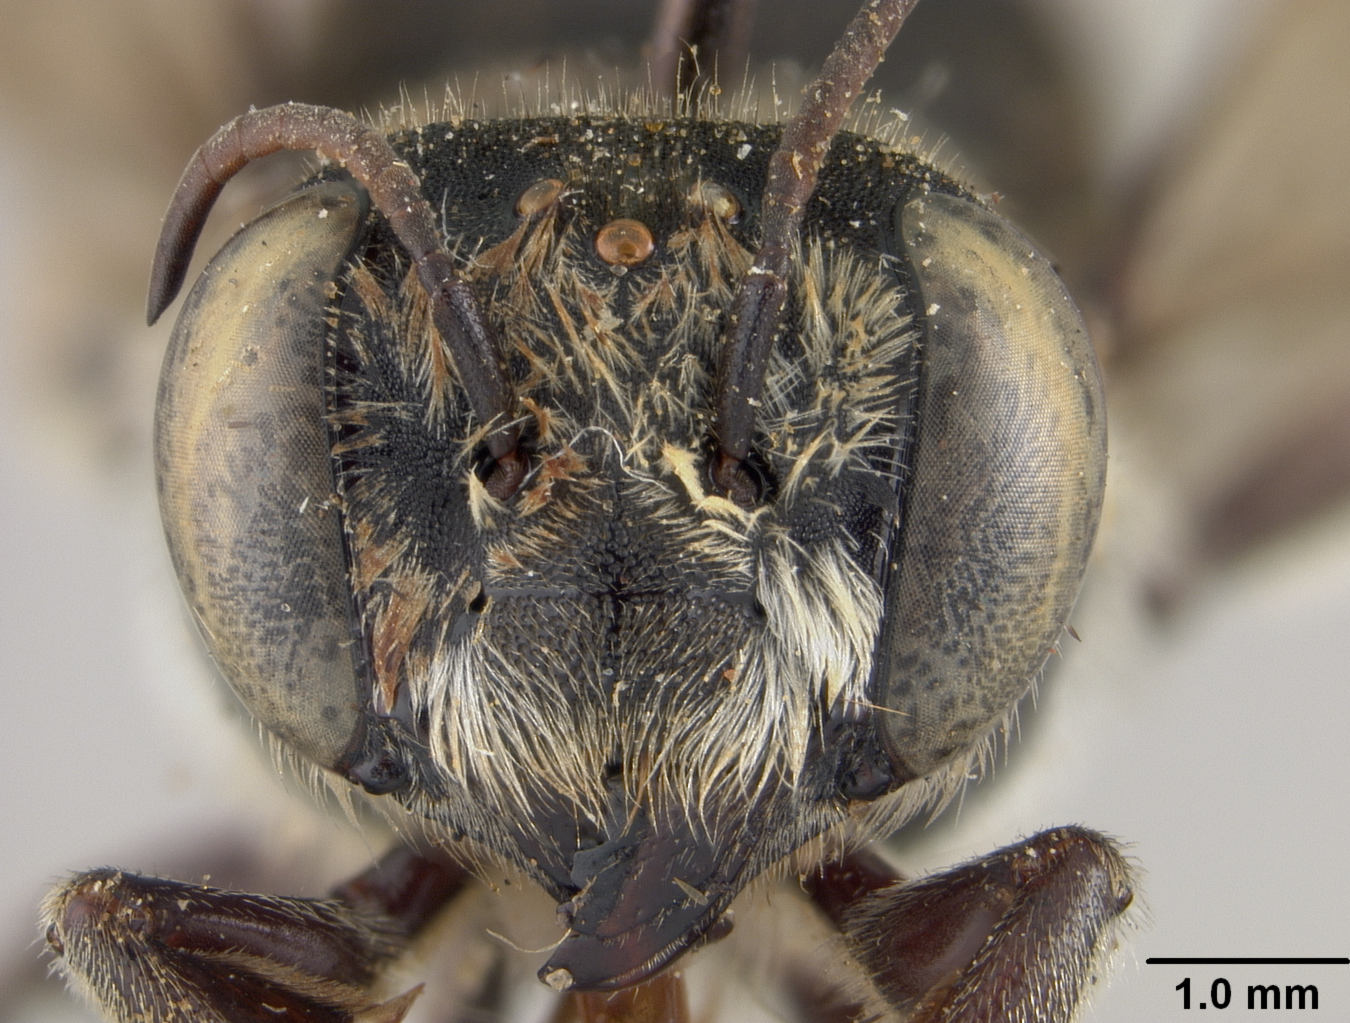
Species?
Megachile newelli
